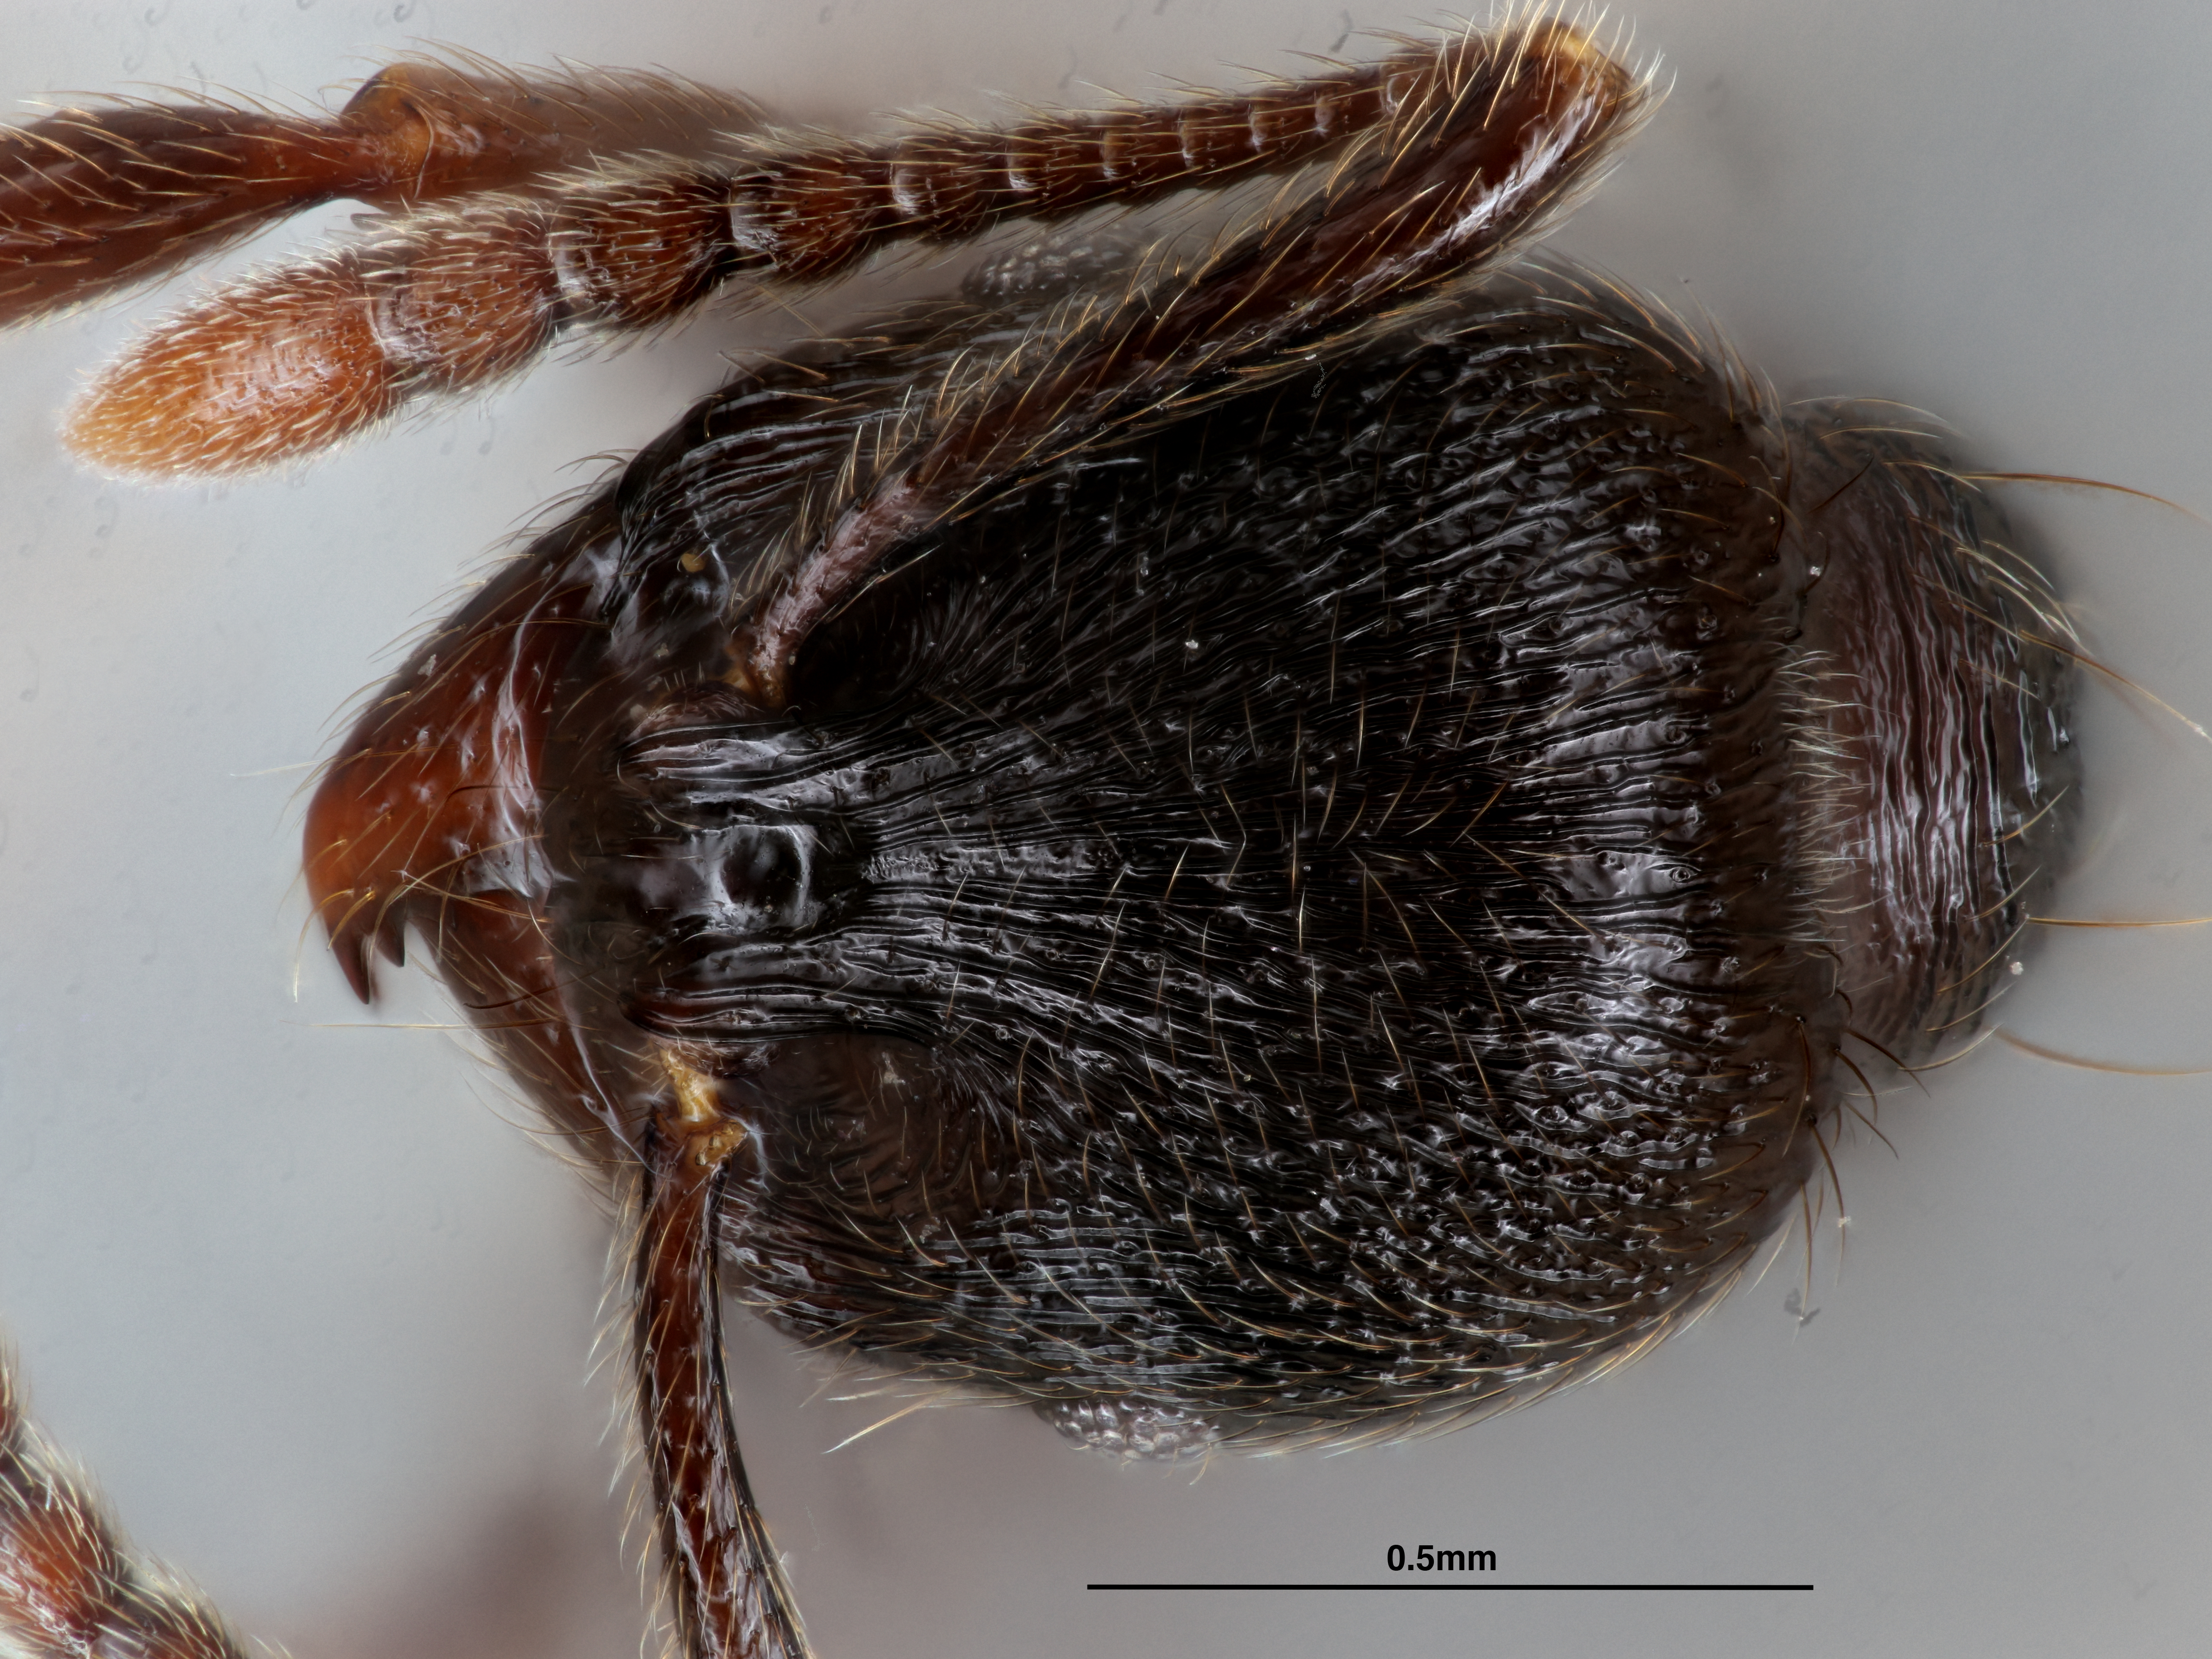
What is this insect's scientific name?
Stenamma leptospinum
